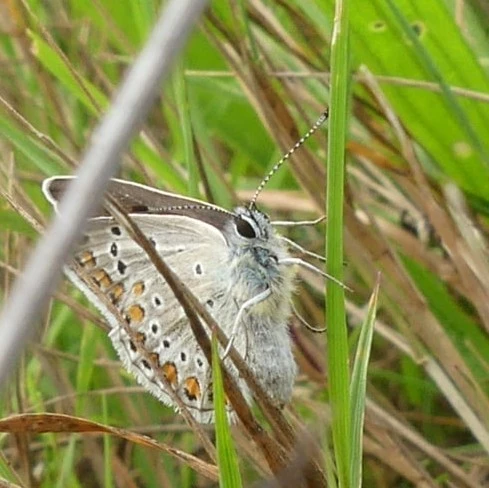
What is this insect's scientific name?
Polyommatus icarus
